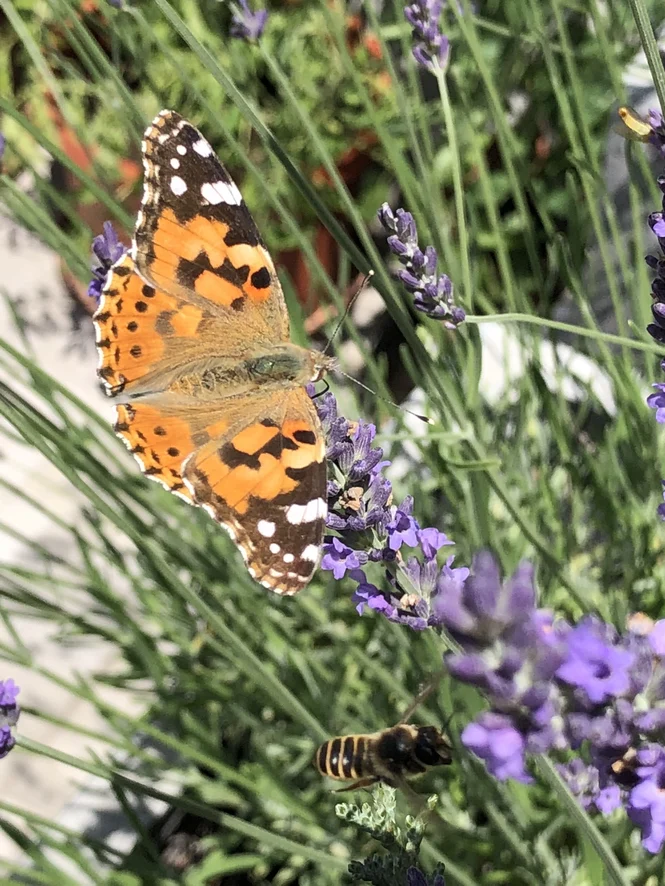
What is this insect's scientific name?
Vanessa cardui
